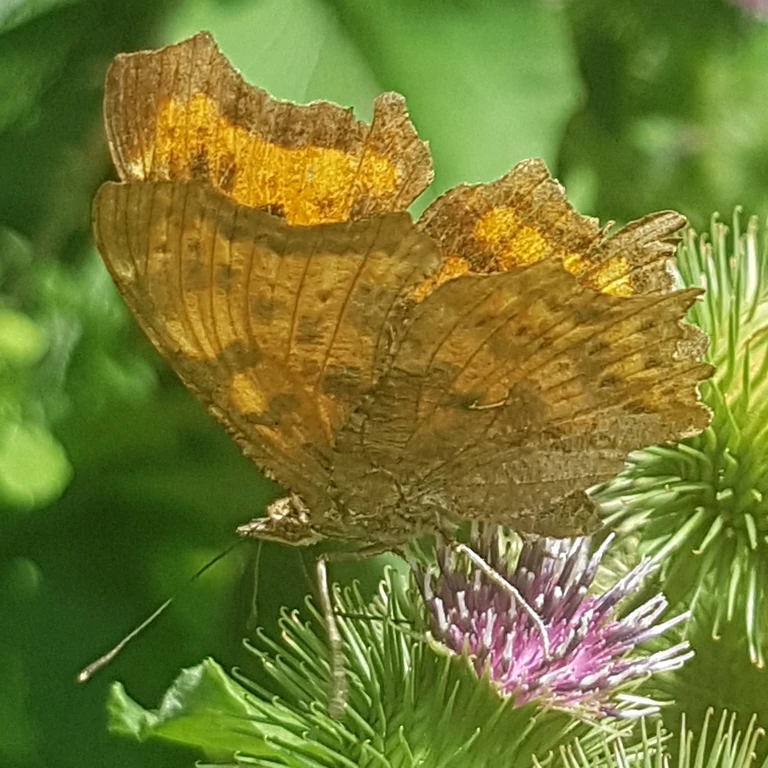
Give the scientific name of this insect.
Polygonia c-album
